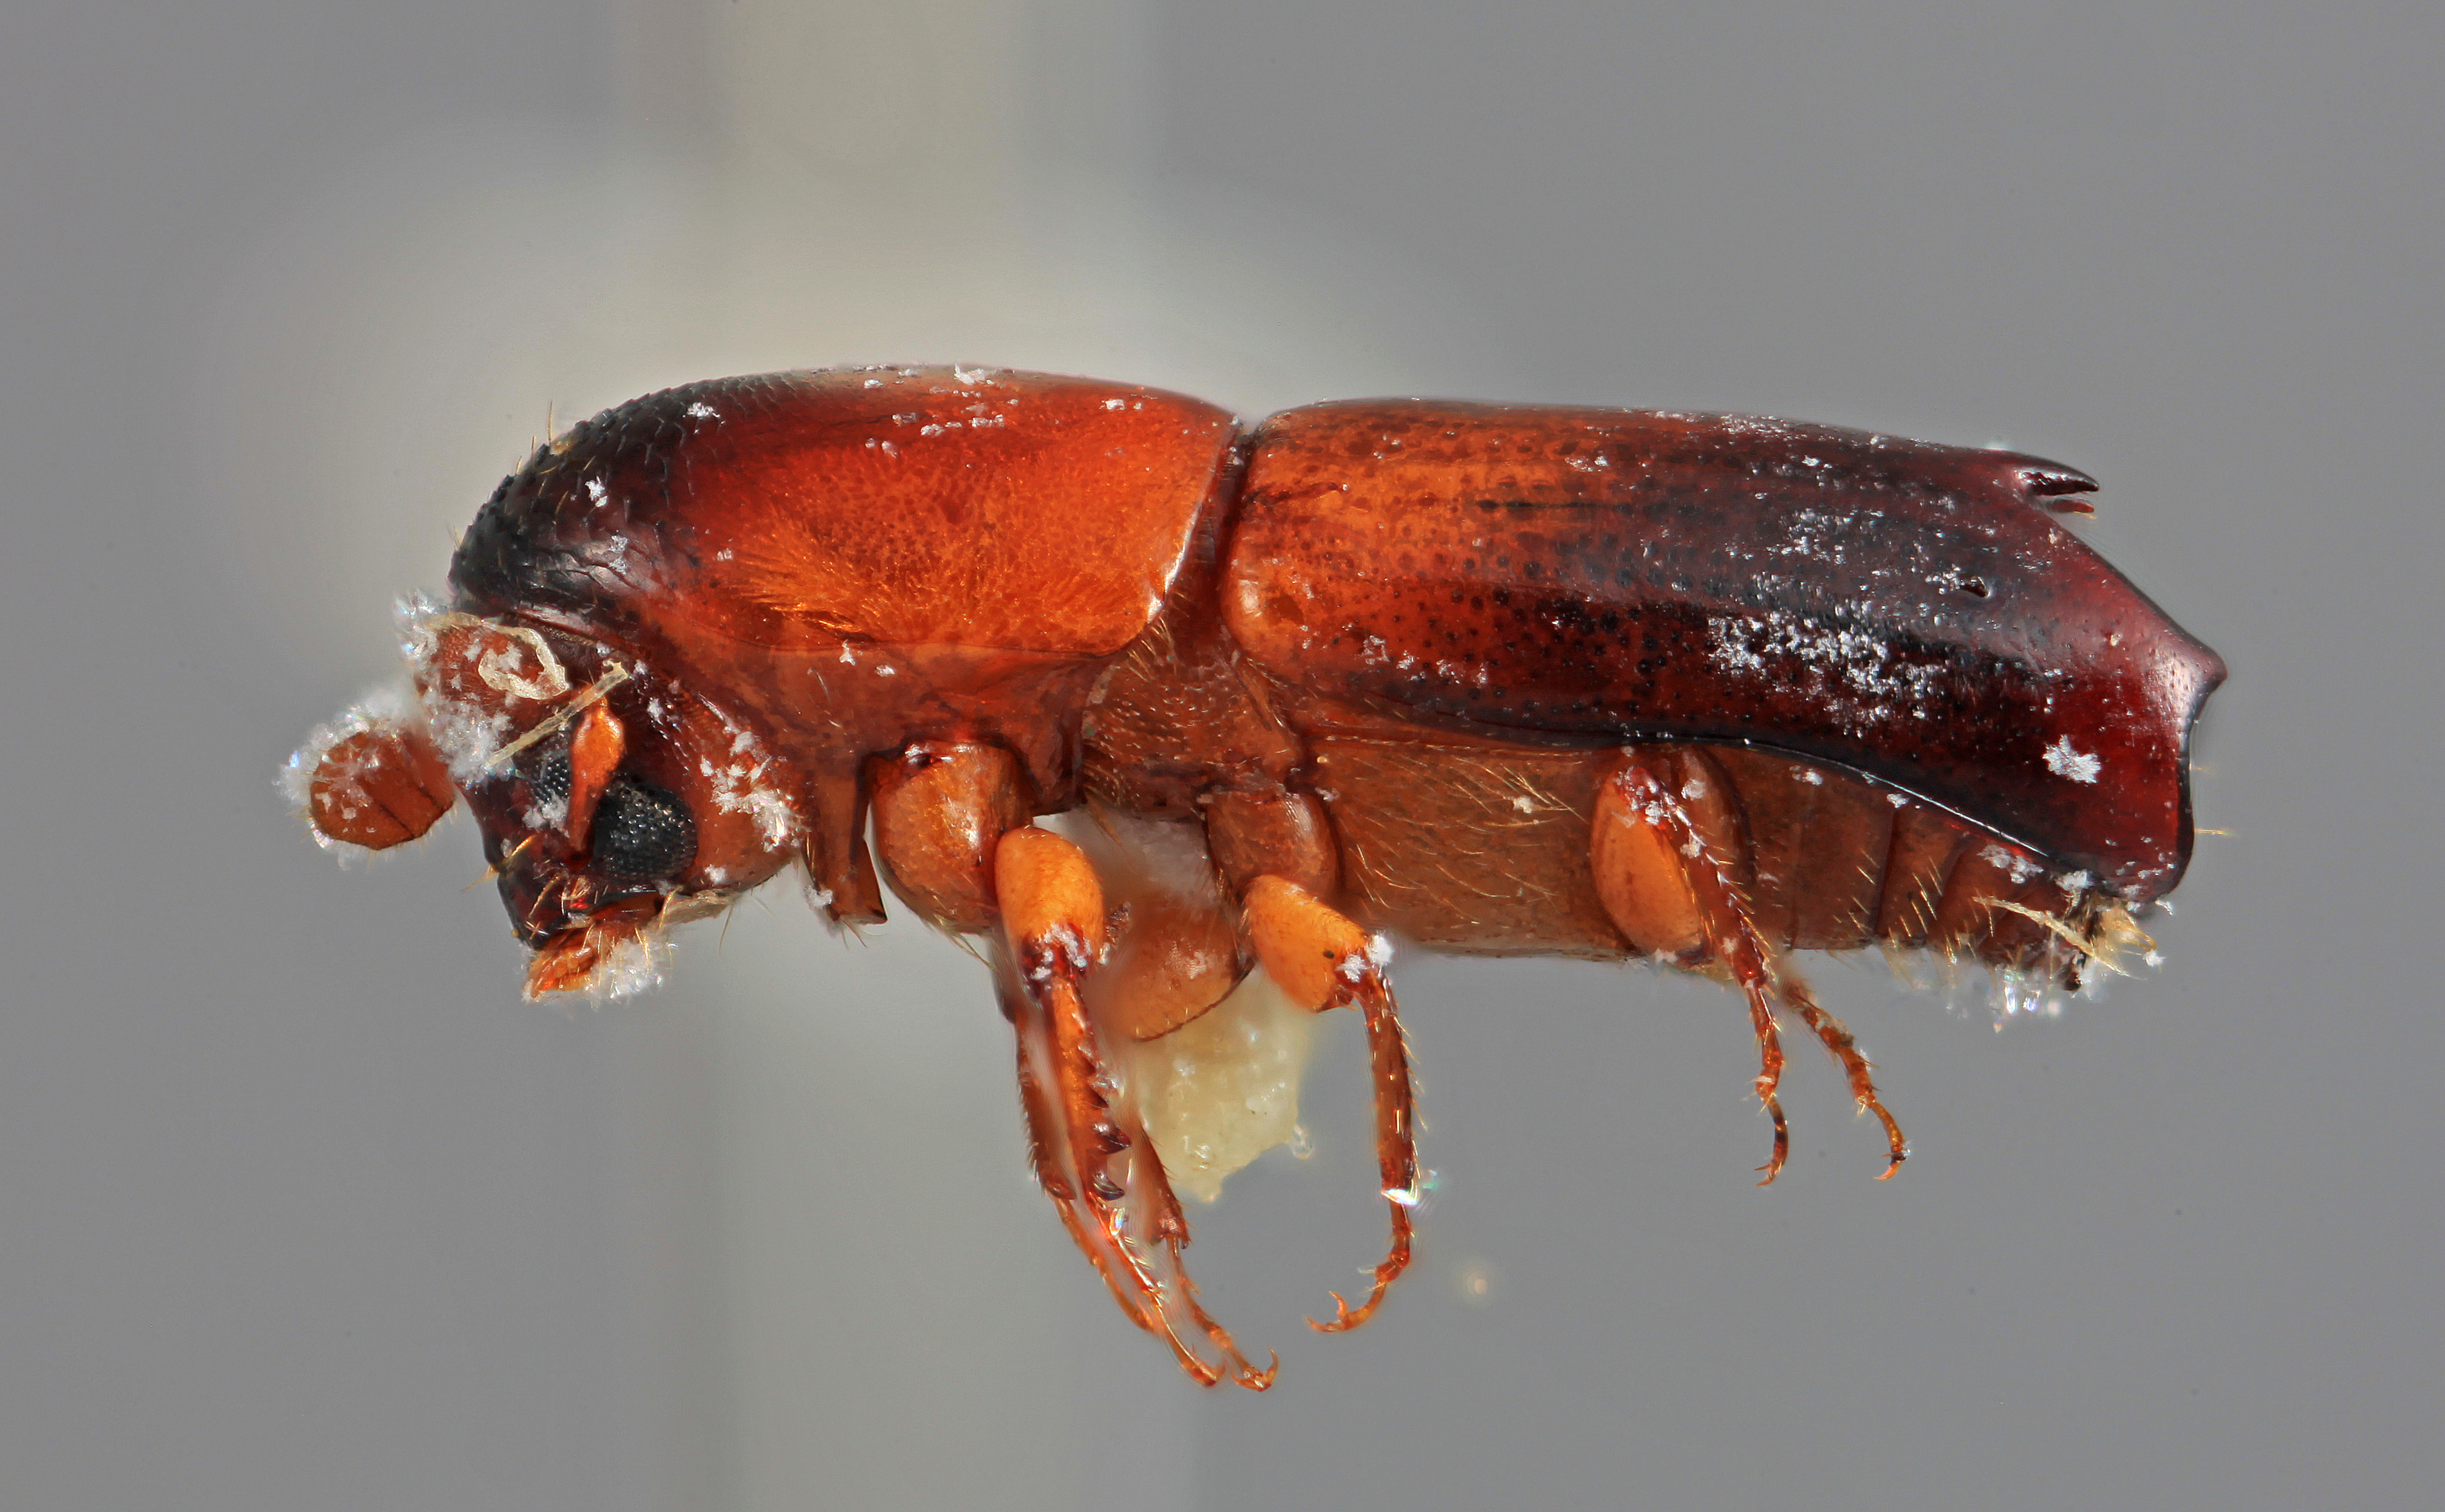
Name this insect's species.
Amphicranus eggersianus
